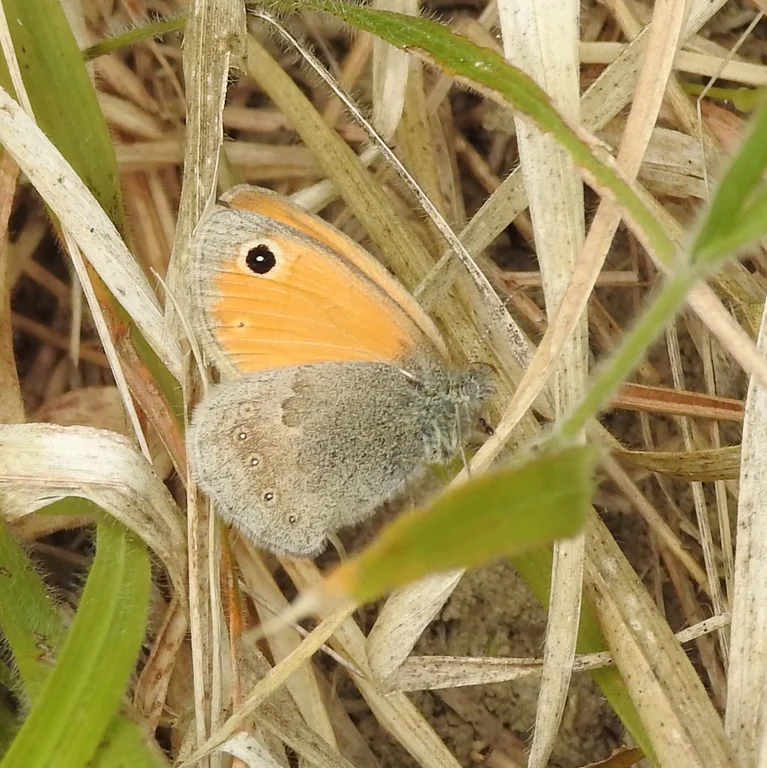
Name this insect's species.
Coenonympha pamphilus
